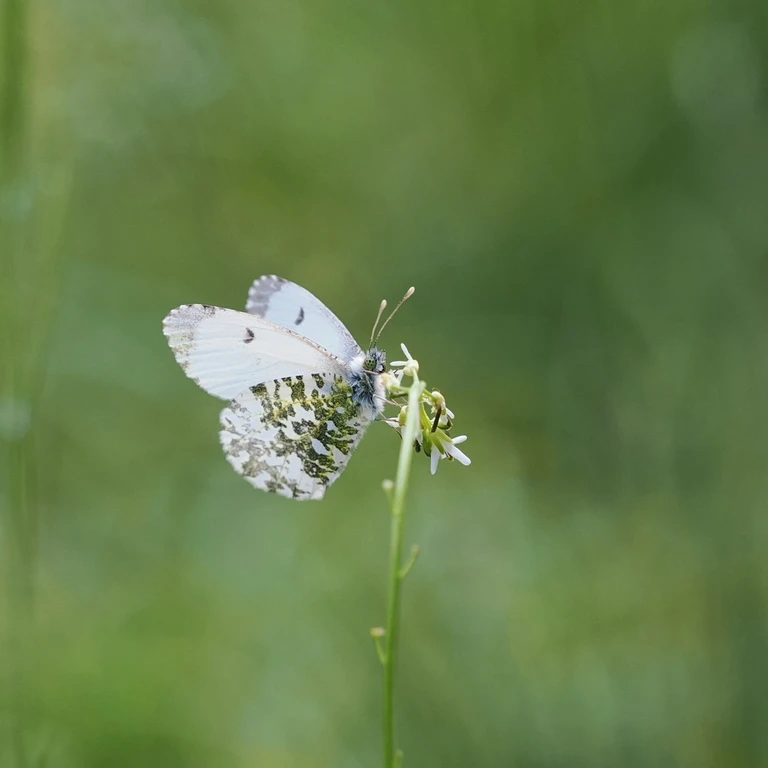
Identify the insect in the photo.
Anthocharis cardamines
